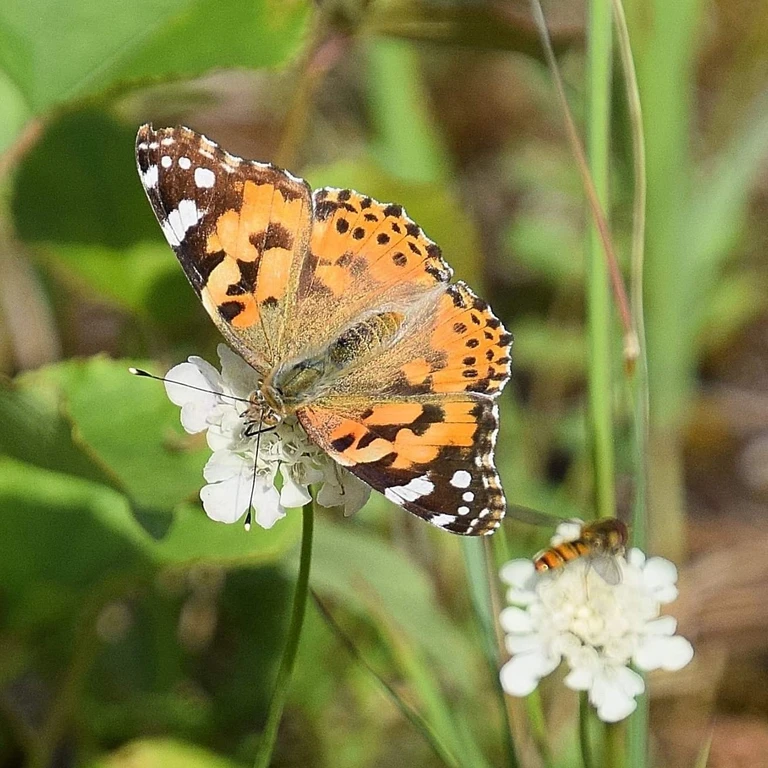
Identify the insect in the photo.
Vanessa cardui
